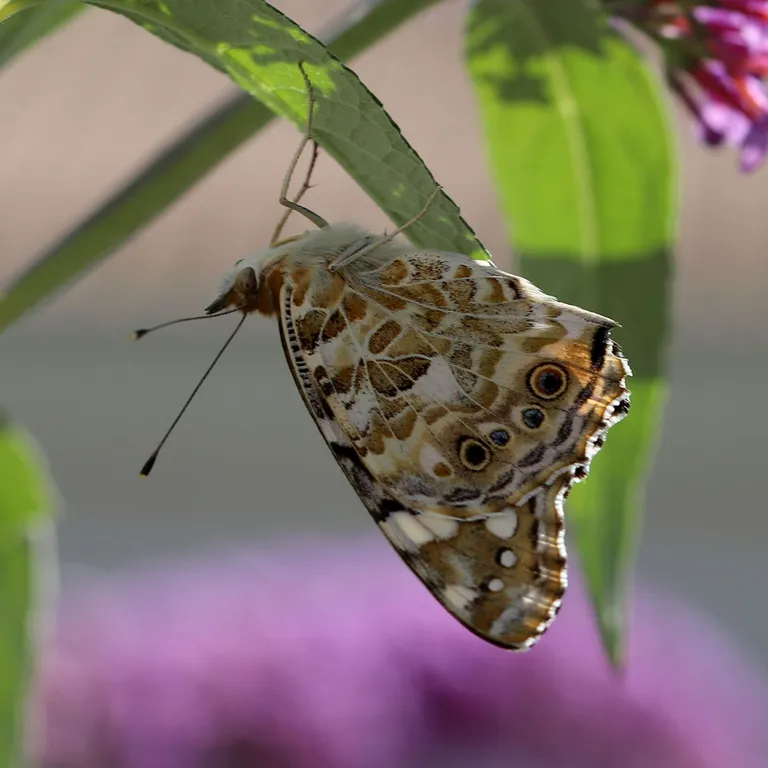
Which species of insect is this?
Vanessa cardui
